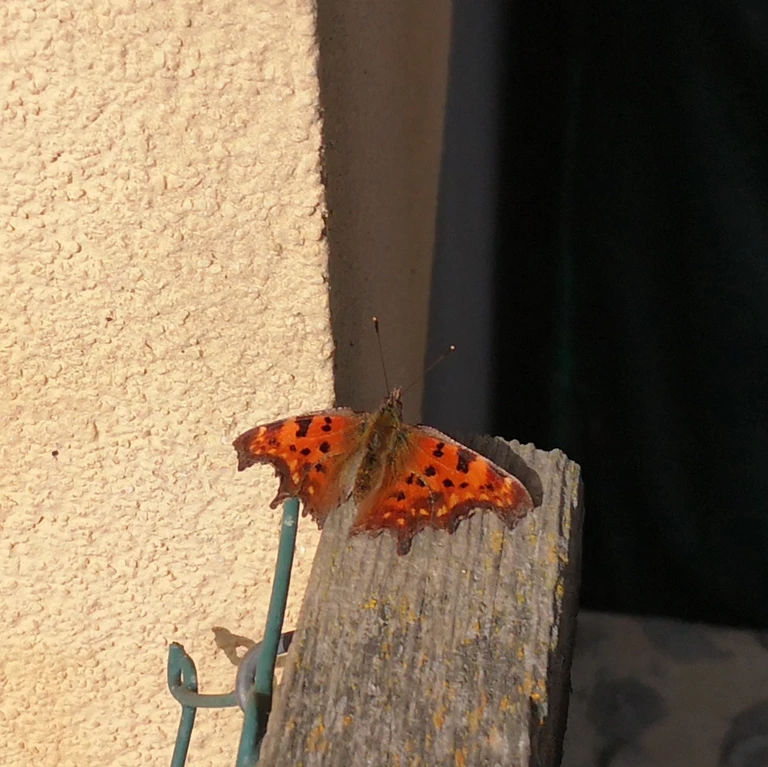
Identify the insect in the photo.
Polygonia c-album
